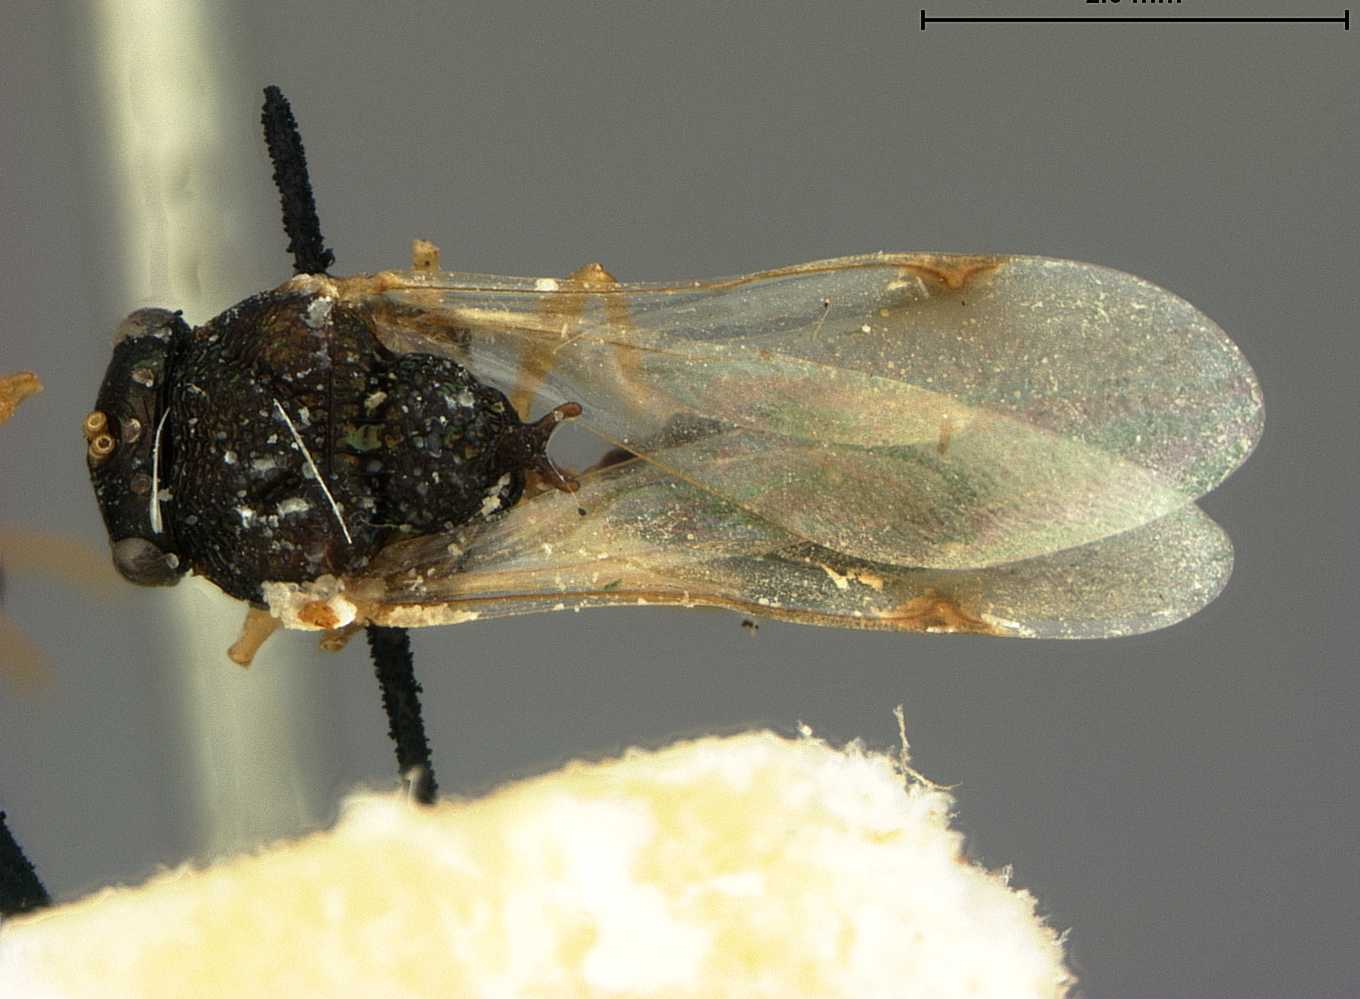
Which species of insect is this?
Schizaspidia tenuicornis
